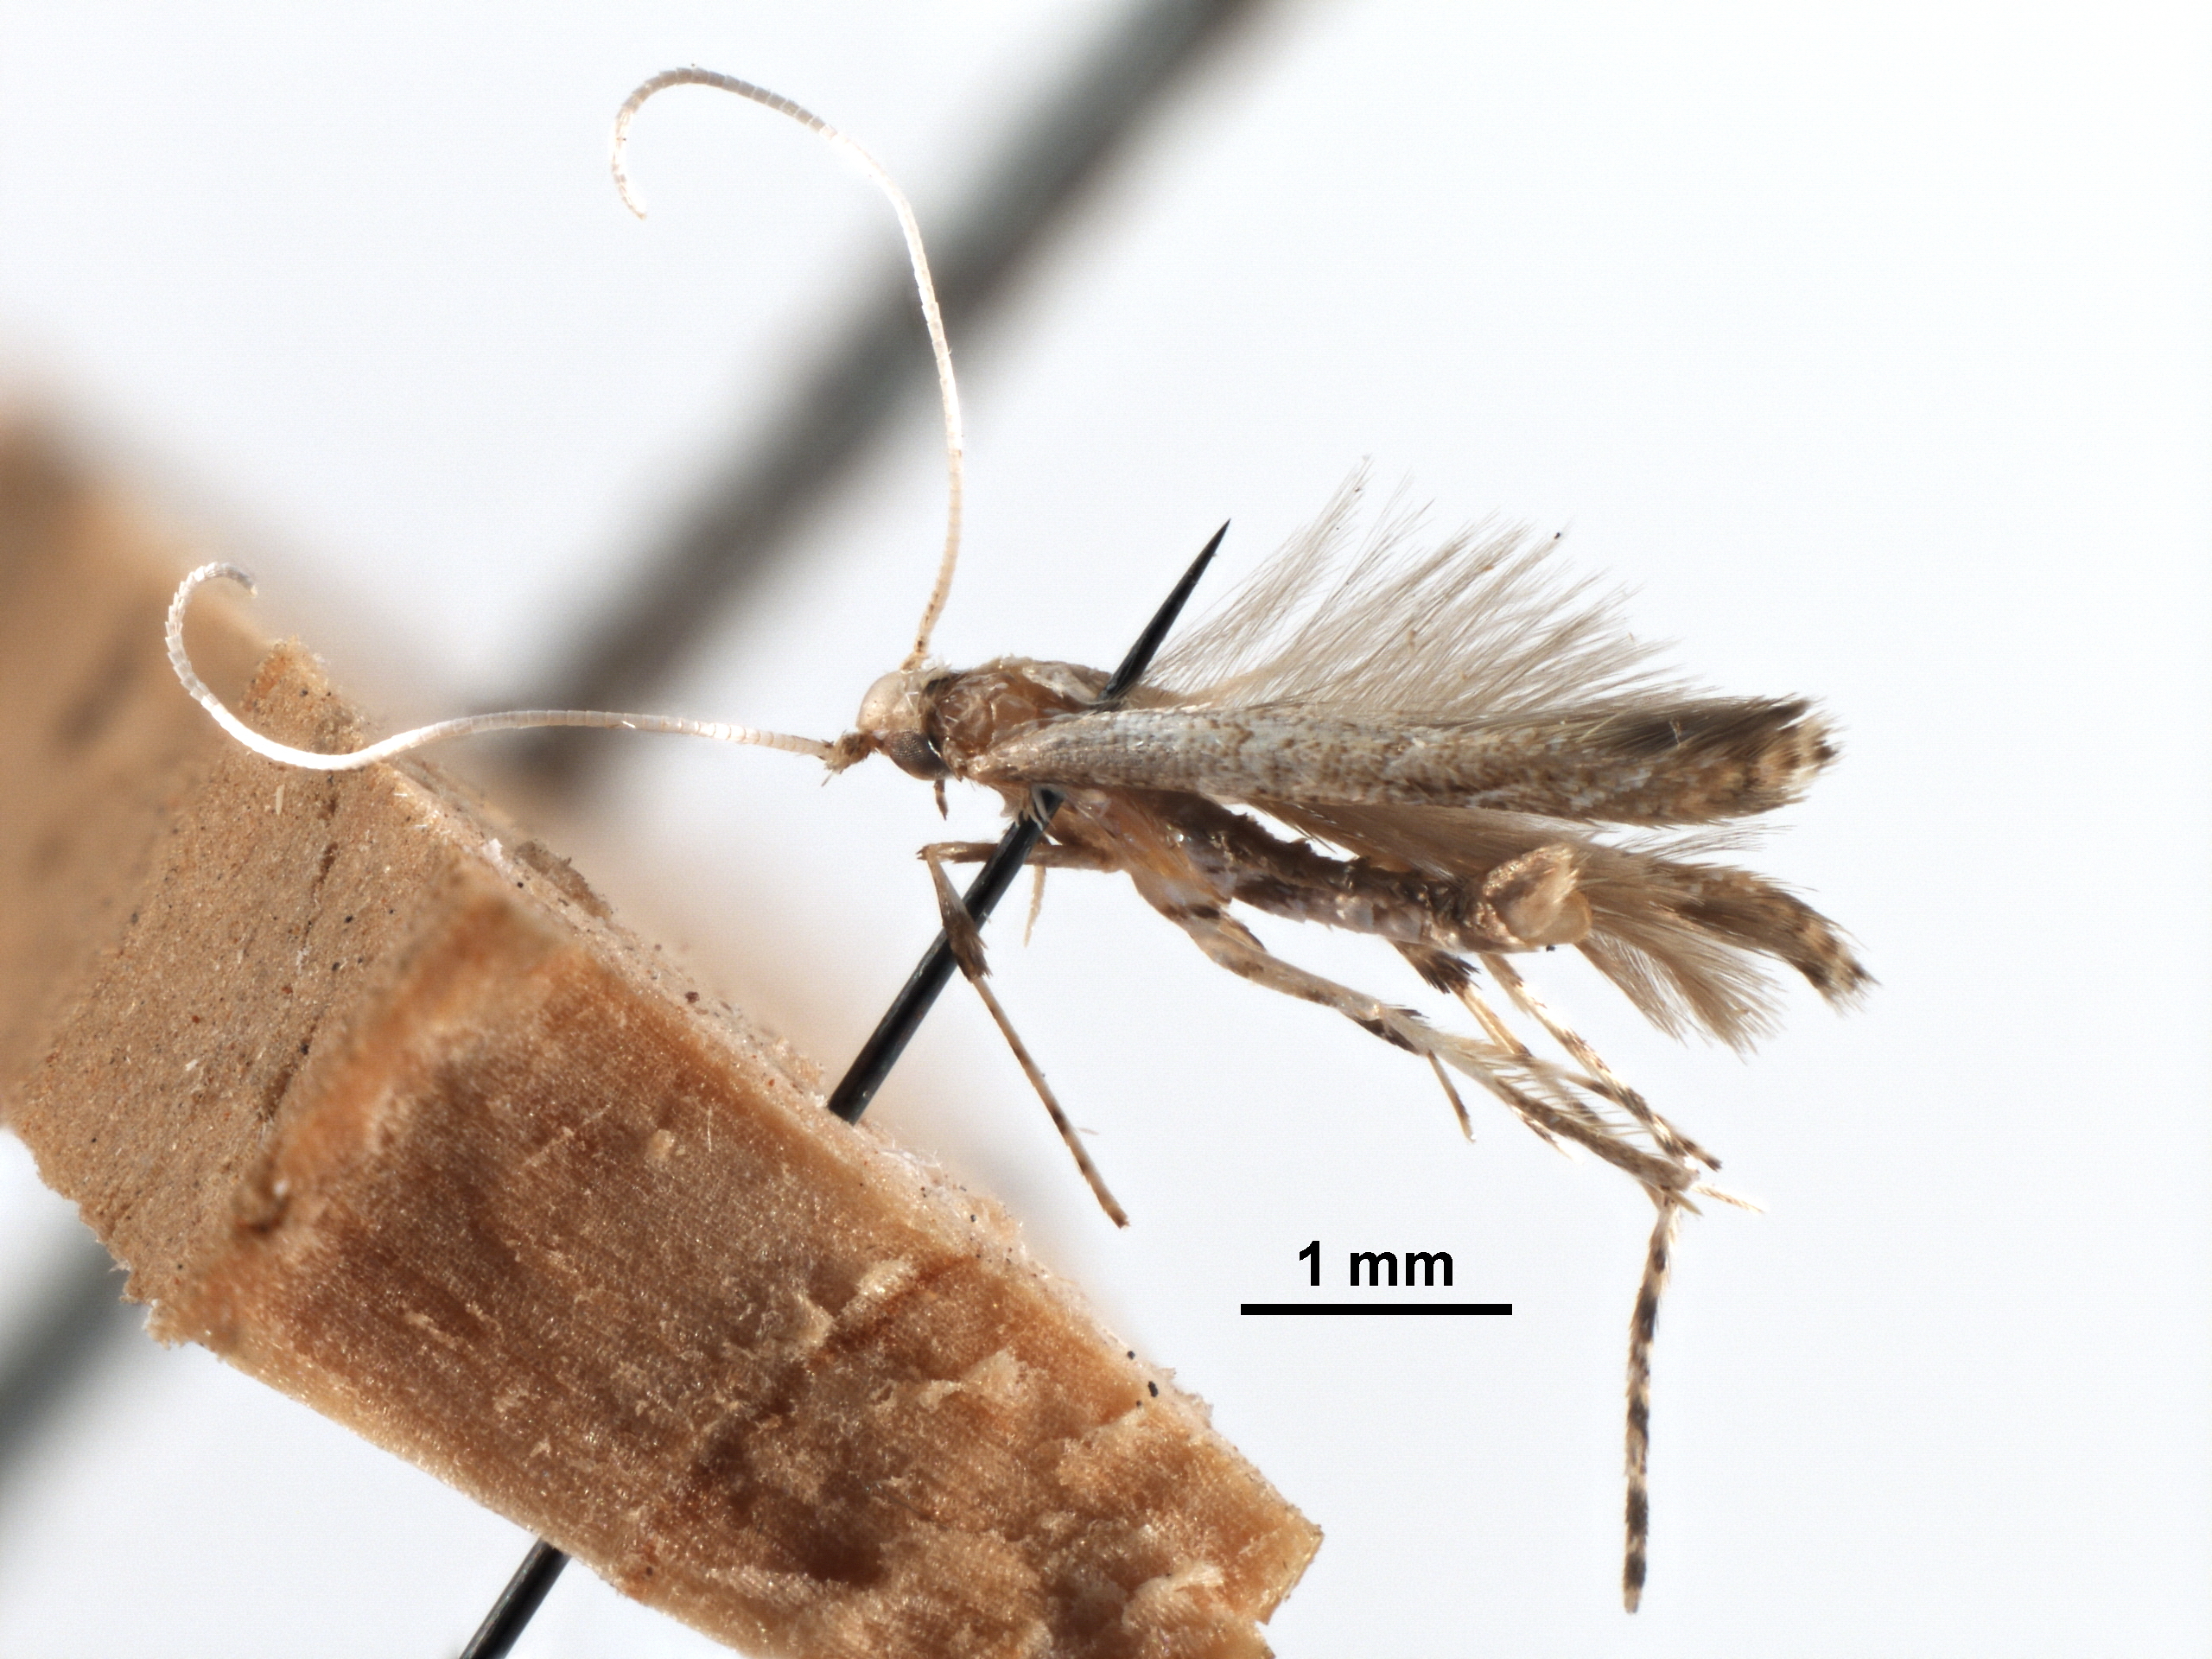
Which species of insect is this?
Chilocampyla psidiella
